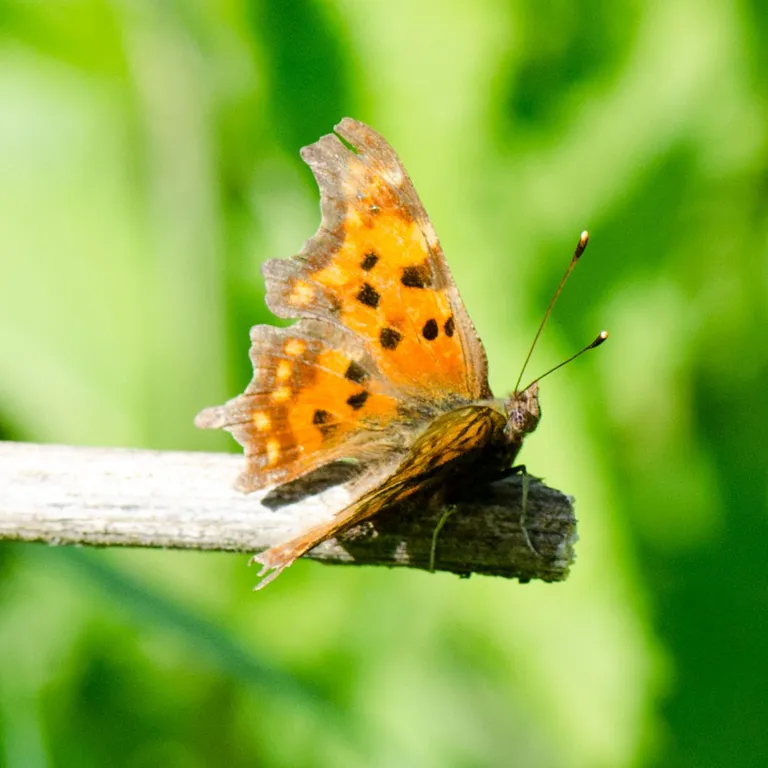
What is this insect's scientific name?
Polygonia c-album
